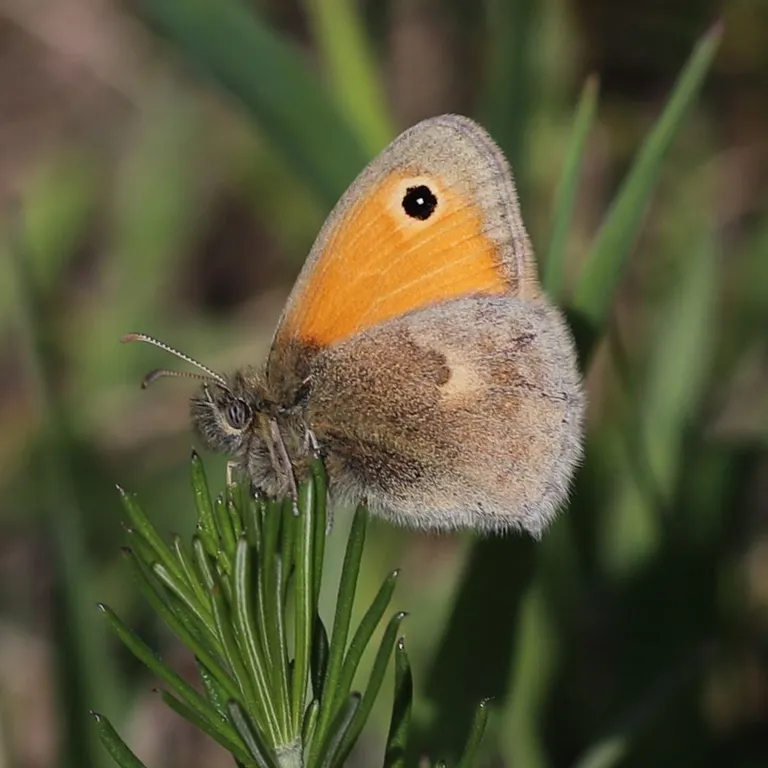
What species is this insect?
Coenonympha pamphilus
